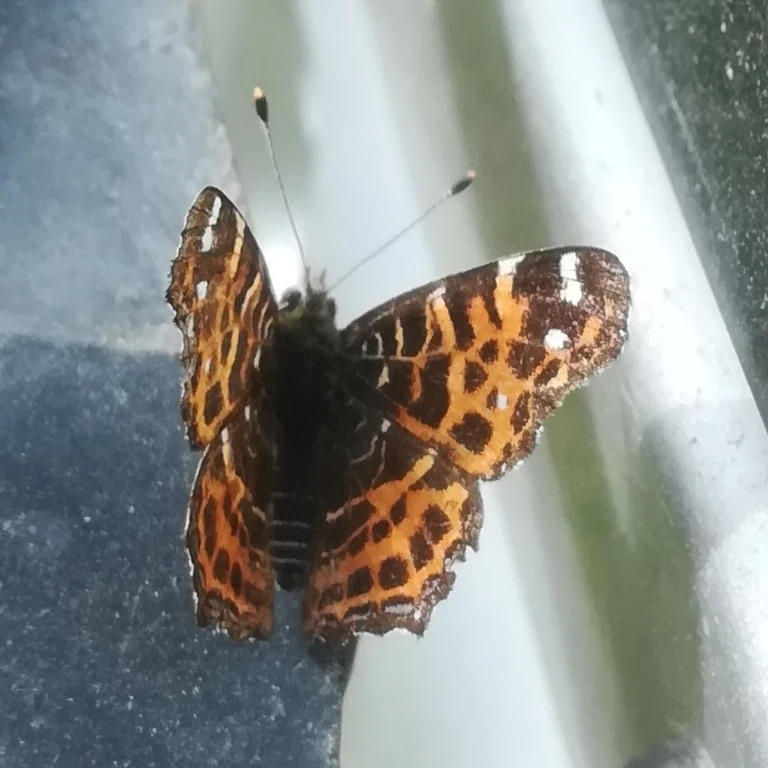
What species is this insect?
Araschnia levana
